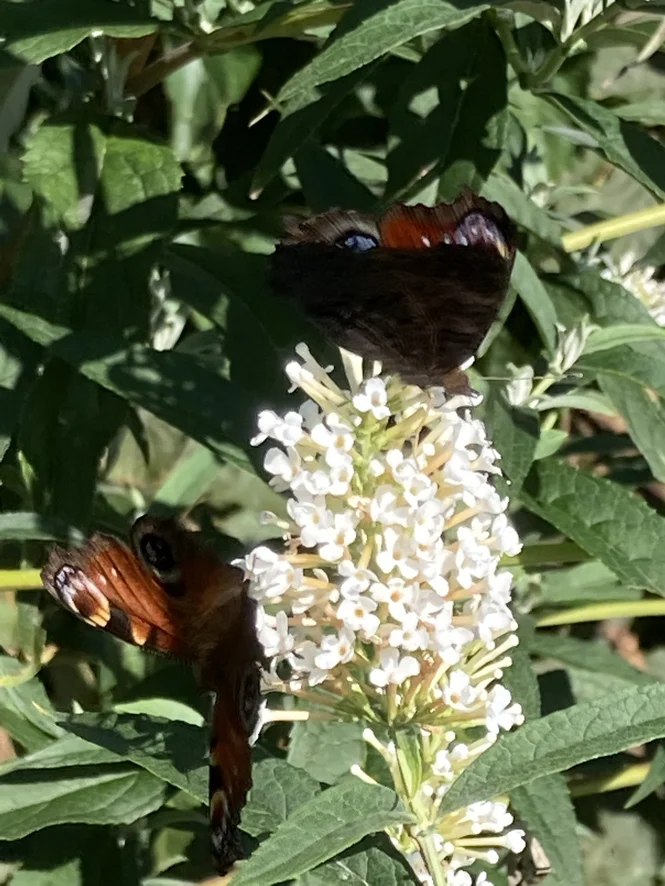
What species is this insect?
Aglais io
